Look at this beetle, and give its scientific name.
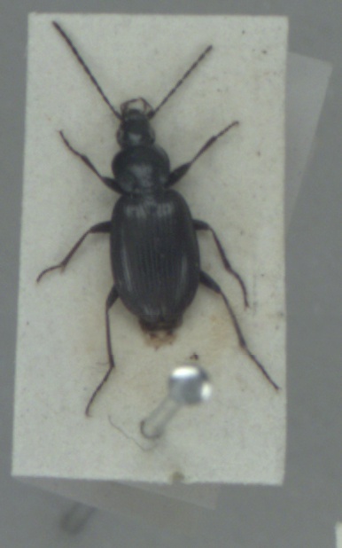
Agonum fuliginosum
